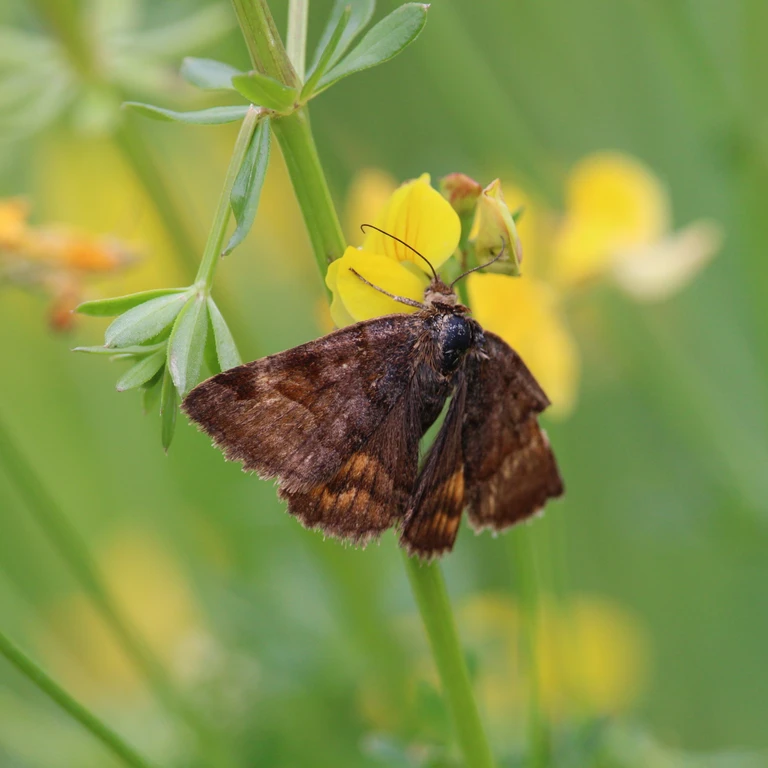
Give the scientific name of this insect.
Euclidia glyphica
